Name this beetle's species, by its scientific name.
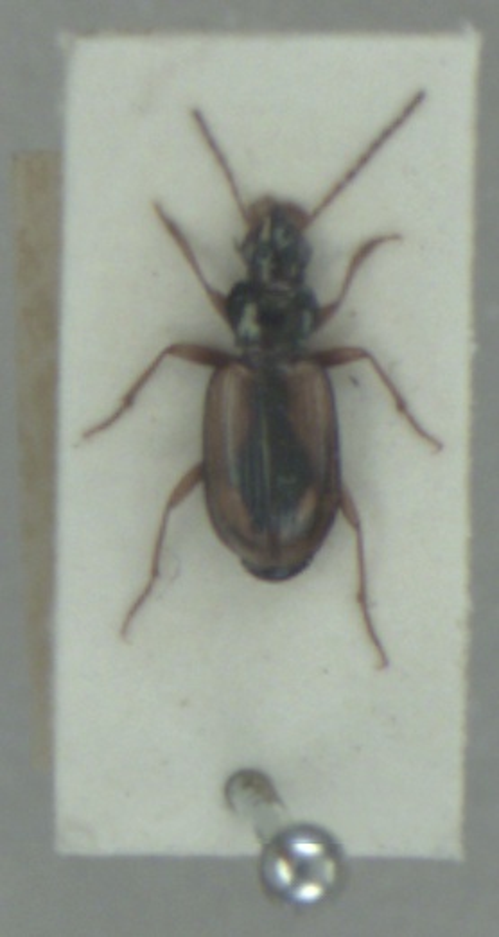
Bembidion maritimum
